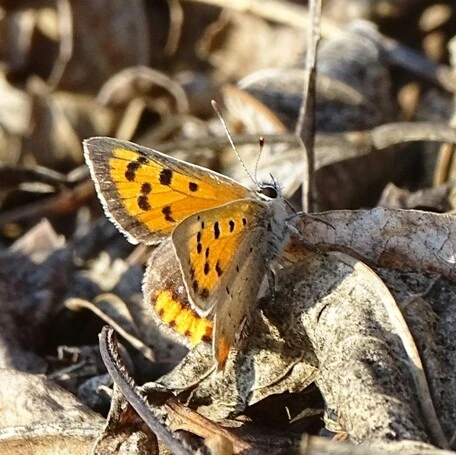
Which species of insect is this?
Lycaena phlaeas
